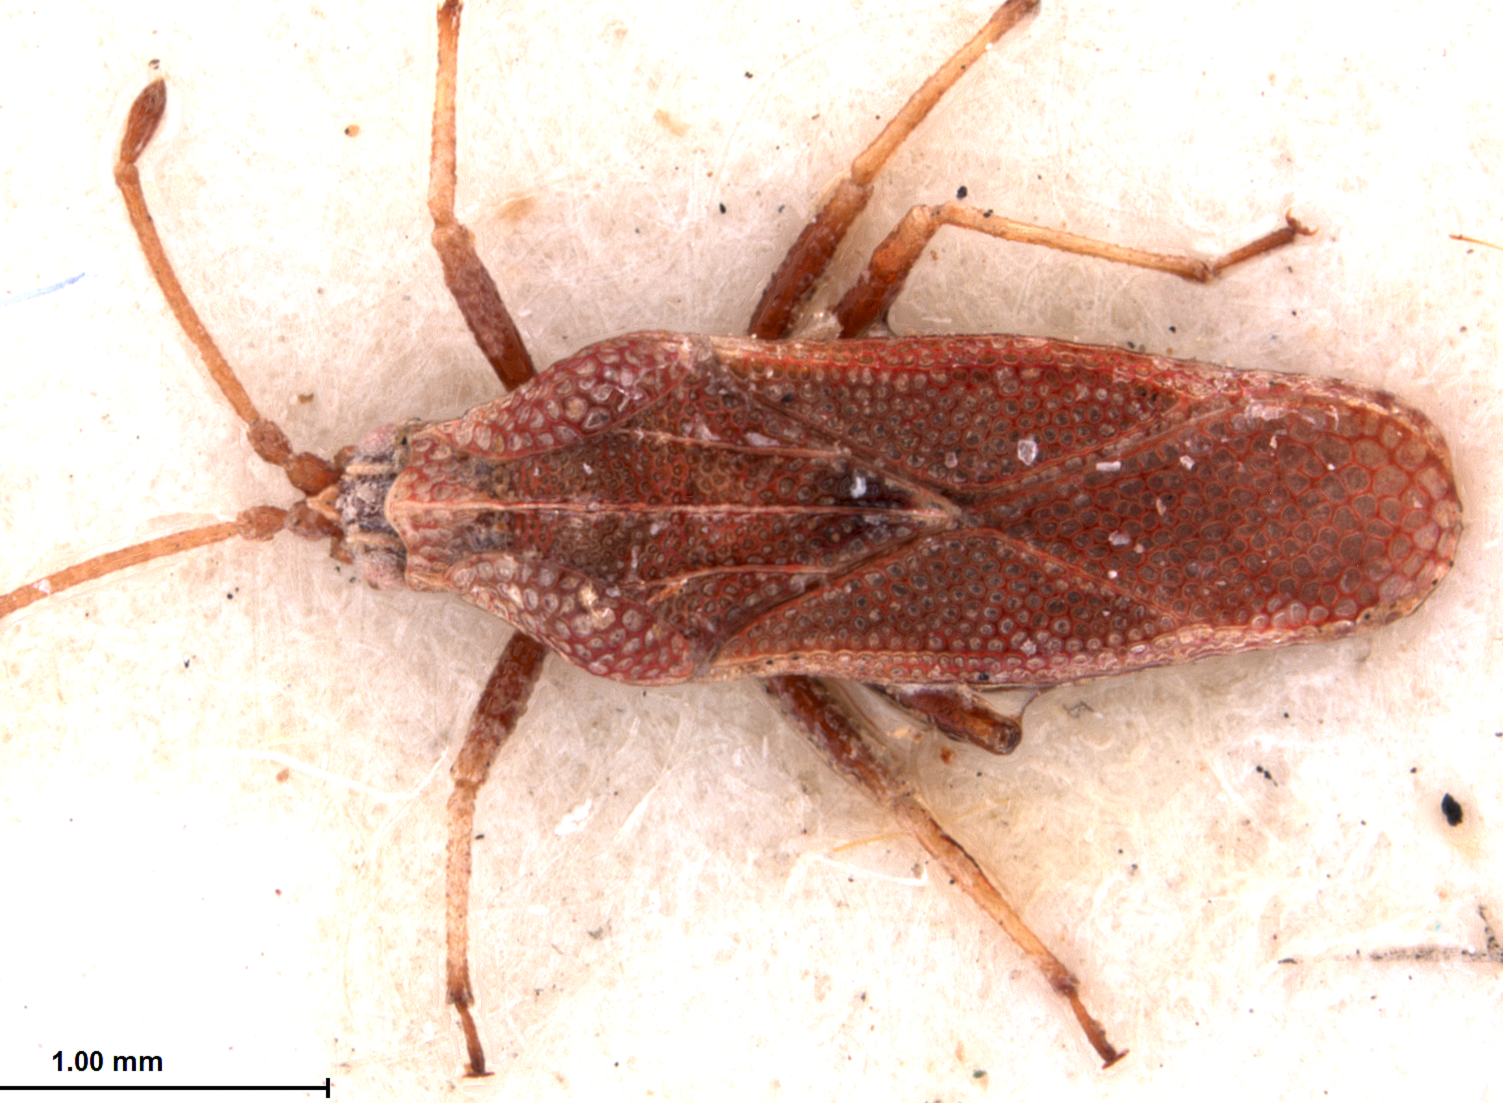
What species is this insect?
Cysteochila pelates
